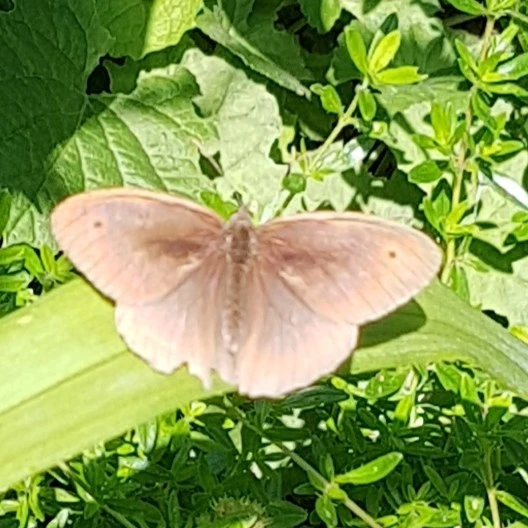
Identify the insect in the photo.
Maniola jurtina
